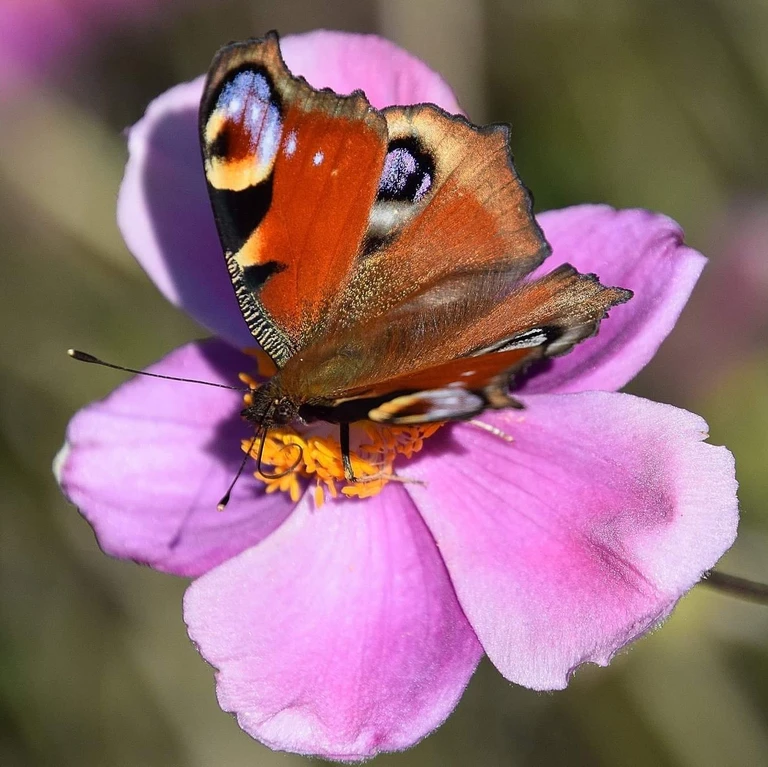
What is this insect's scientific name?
Aglais io
